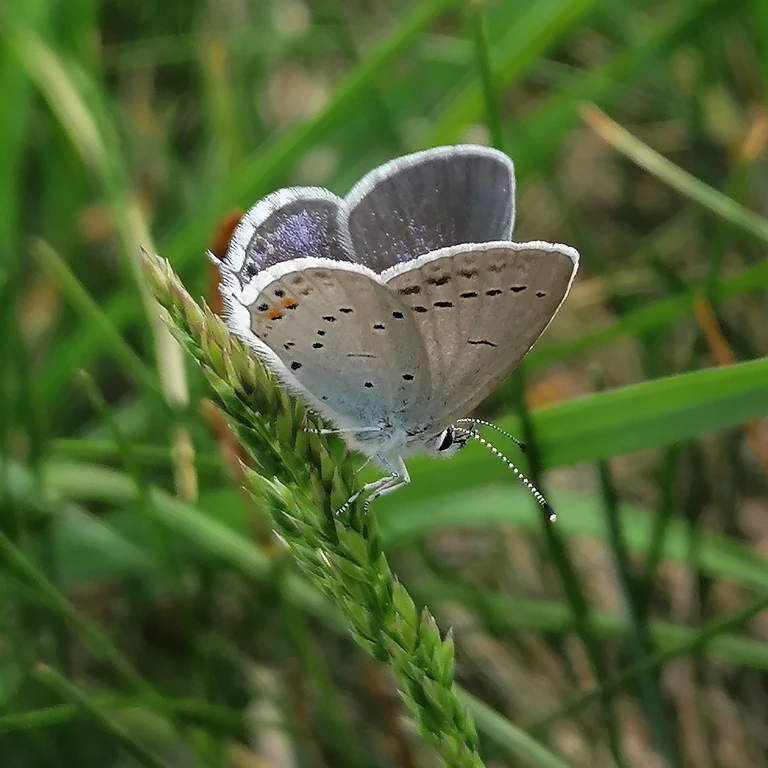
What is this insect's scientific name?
Cupido argiades (also Elkalyce argiades)
